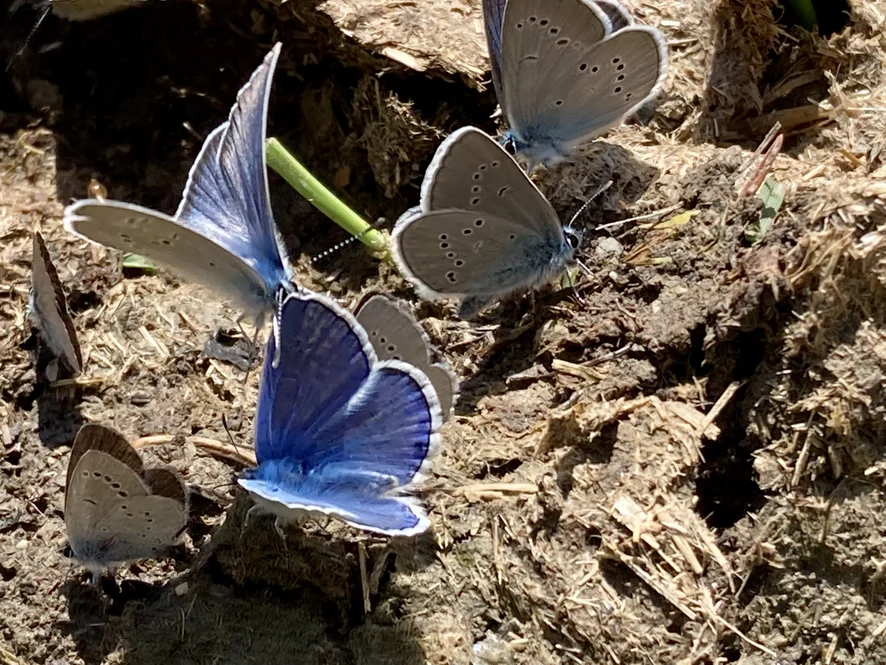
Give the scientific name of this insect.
Cyaniris semiargus
